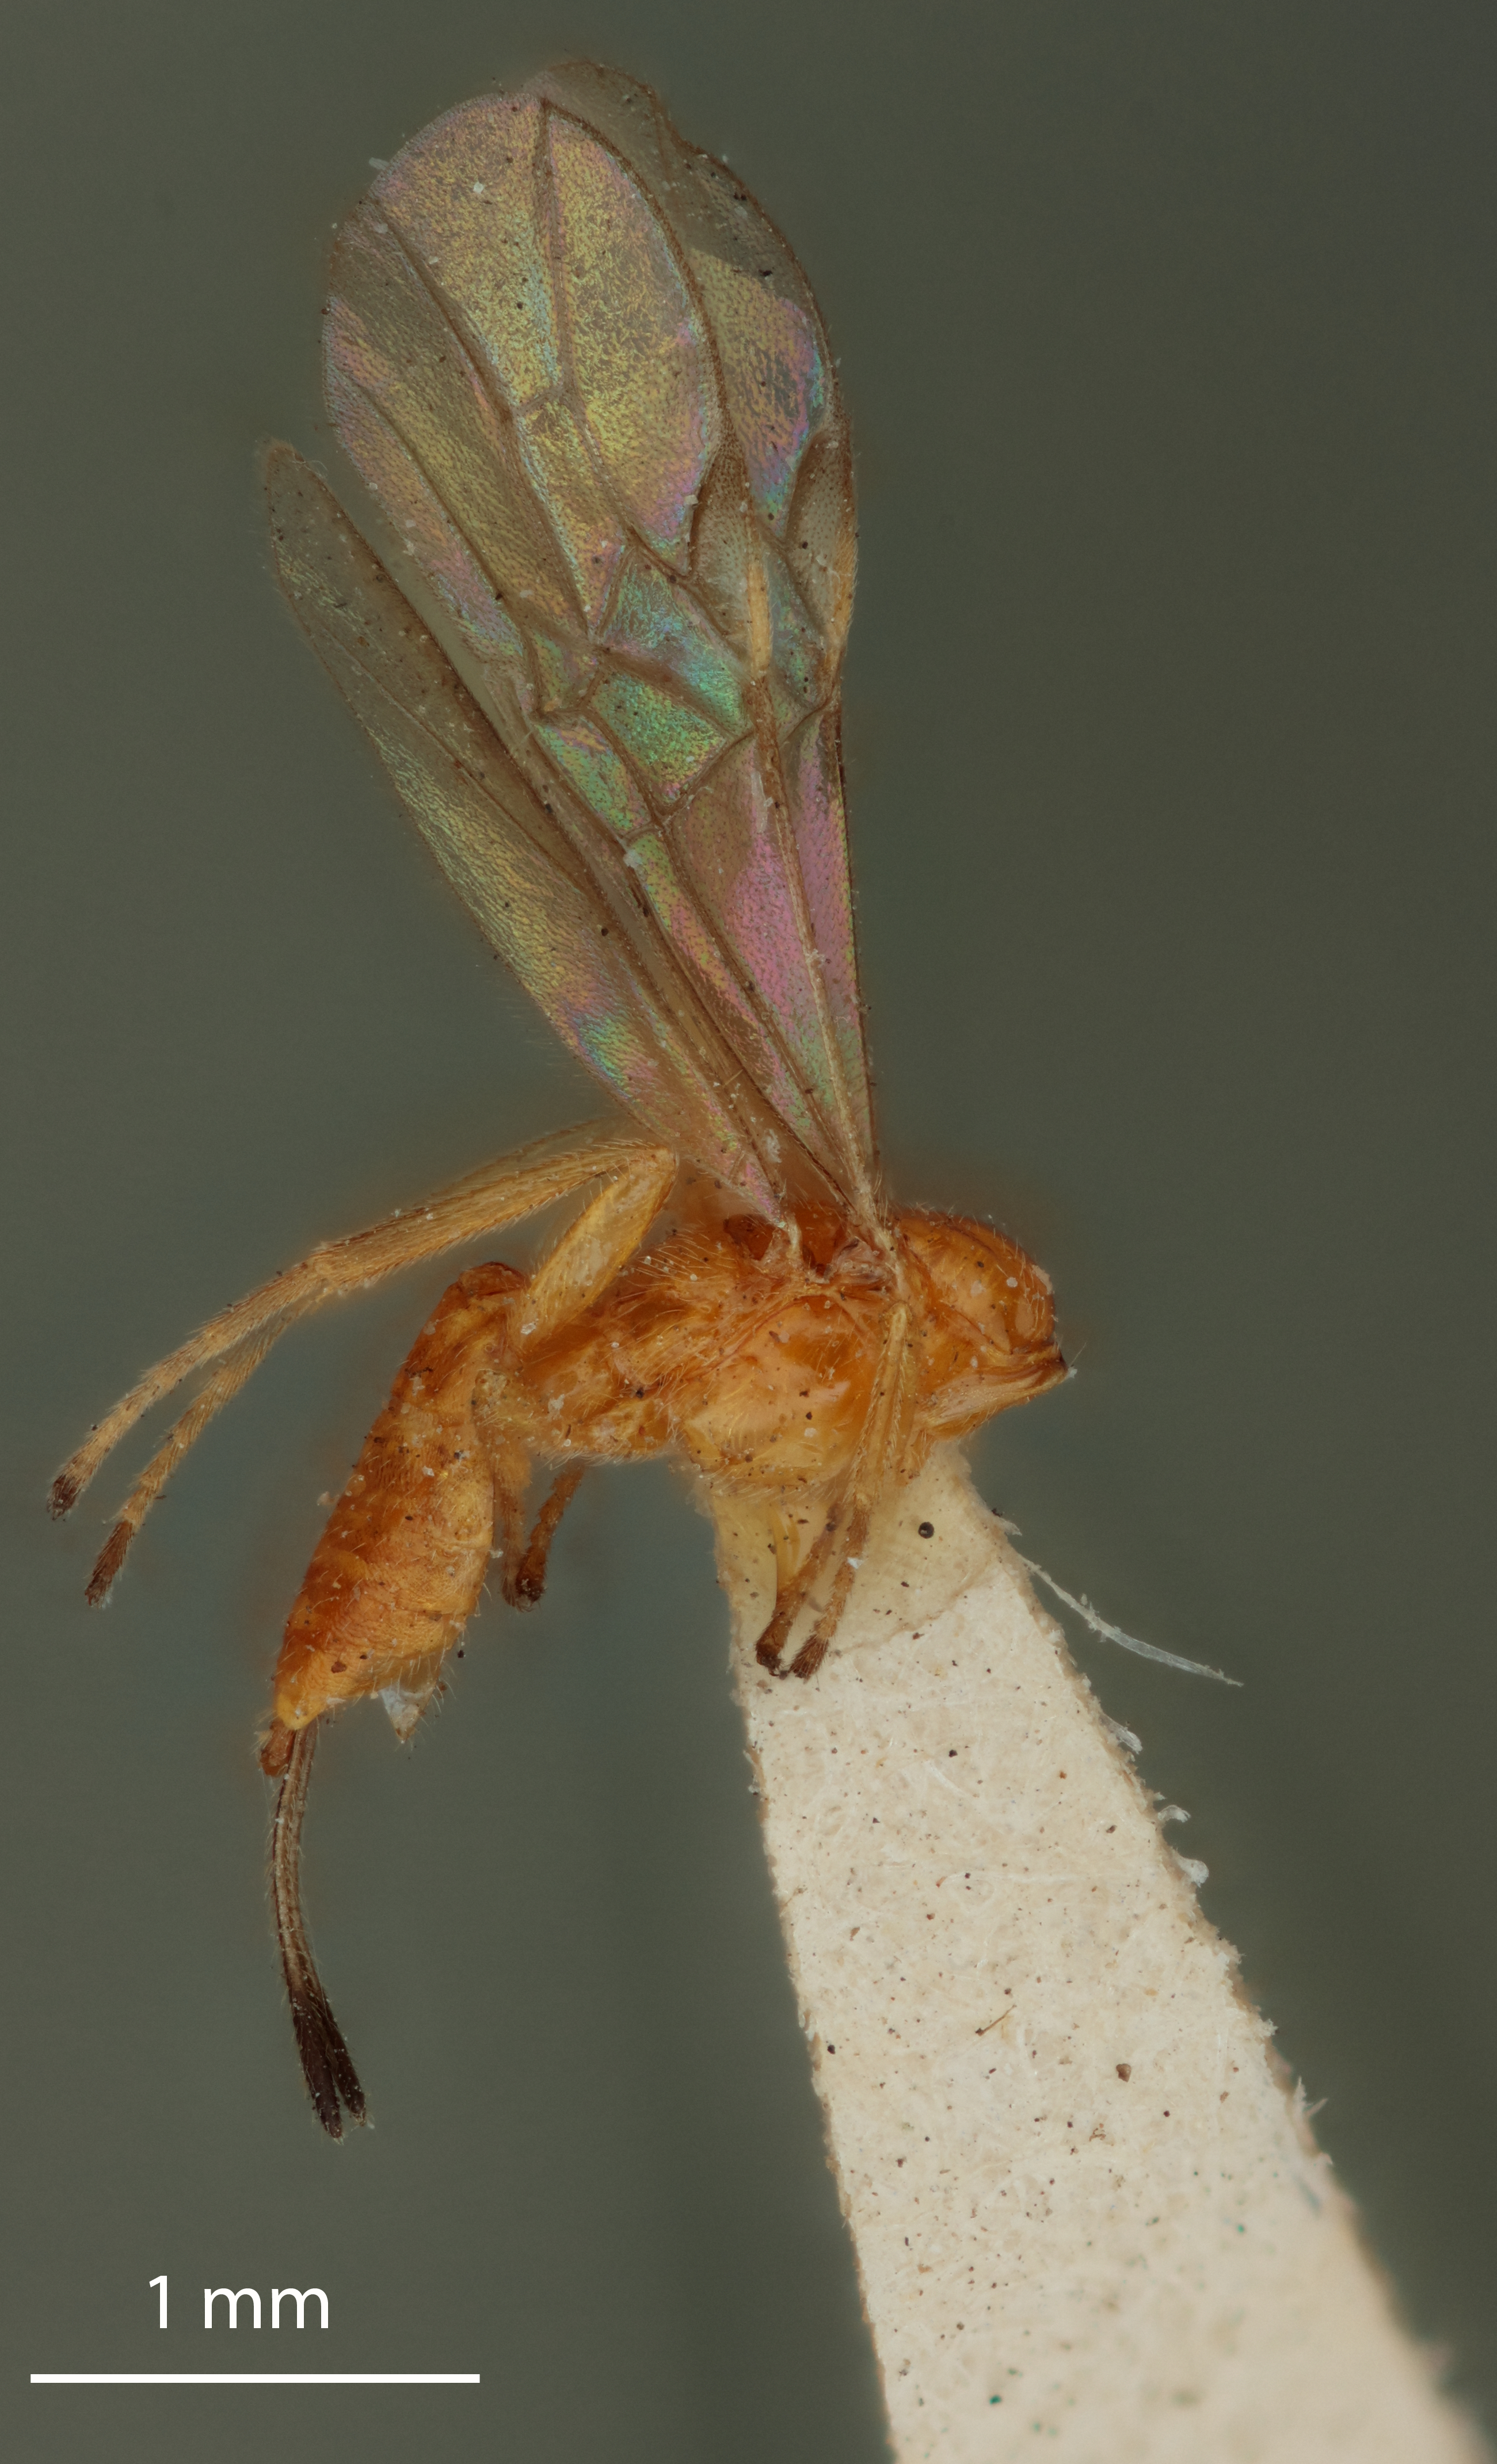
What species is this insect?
Microbracon cavlicola
